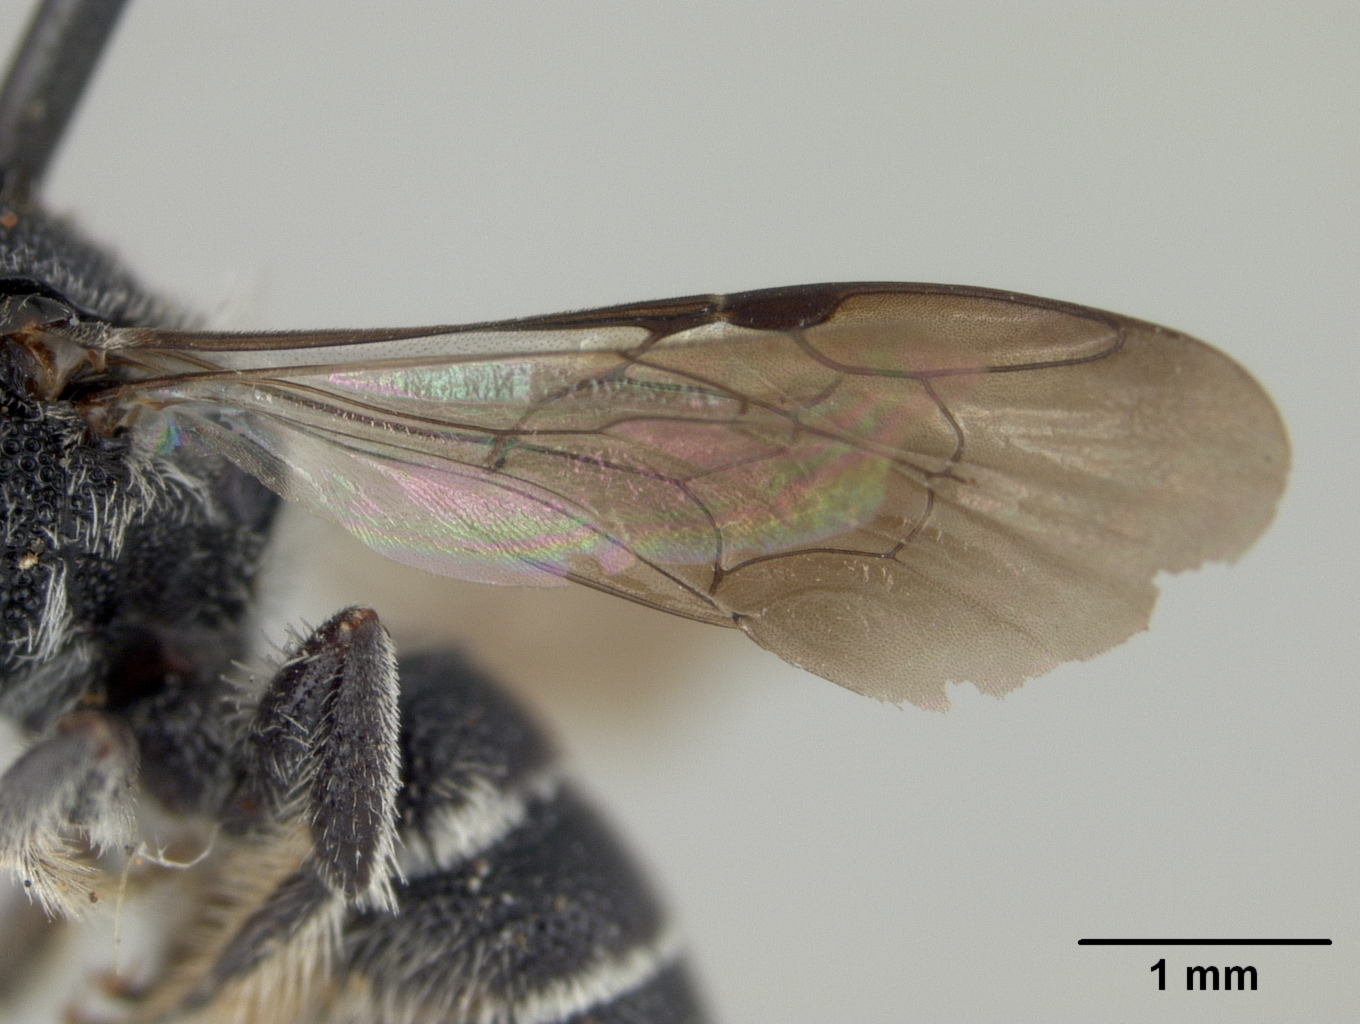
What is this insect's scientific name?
Heriades crawfordi
